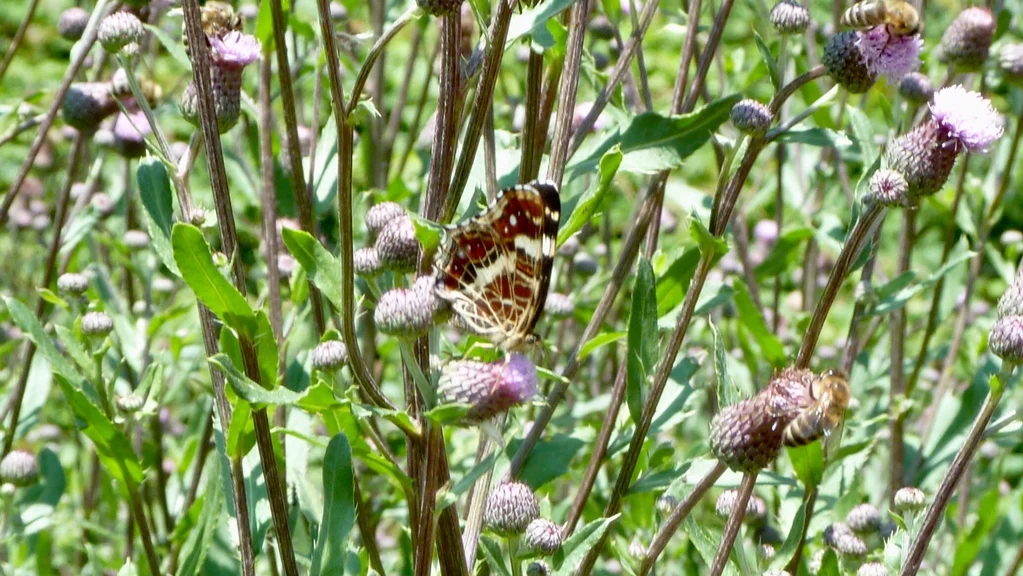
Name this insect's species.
Araschnia levana
